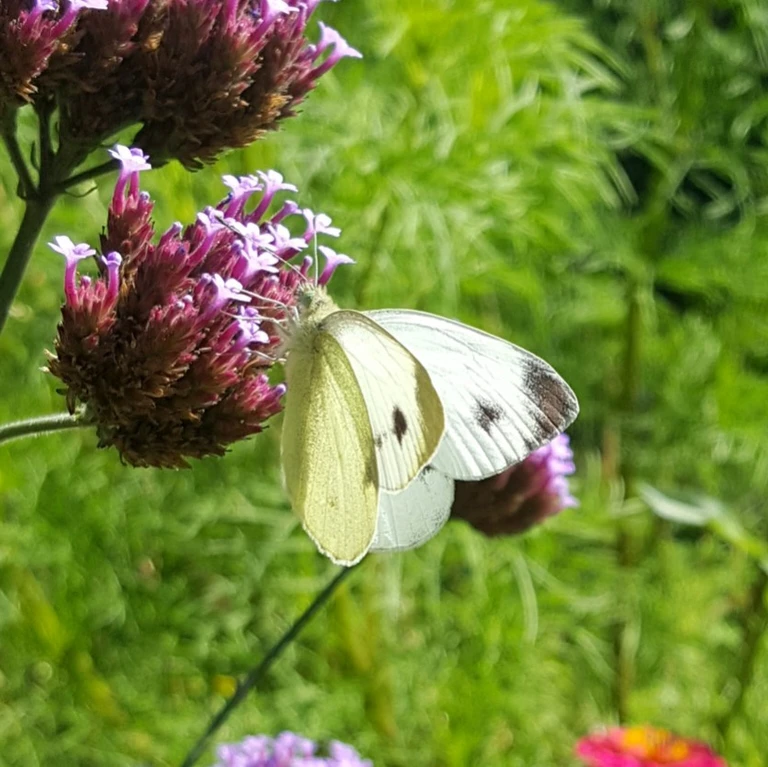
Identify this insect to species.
Pieris mannii
